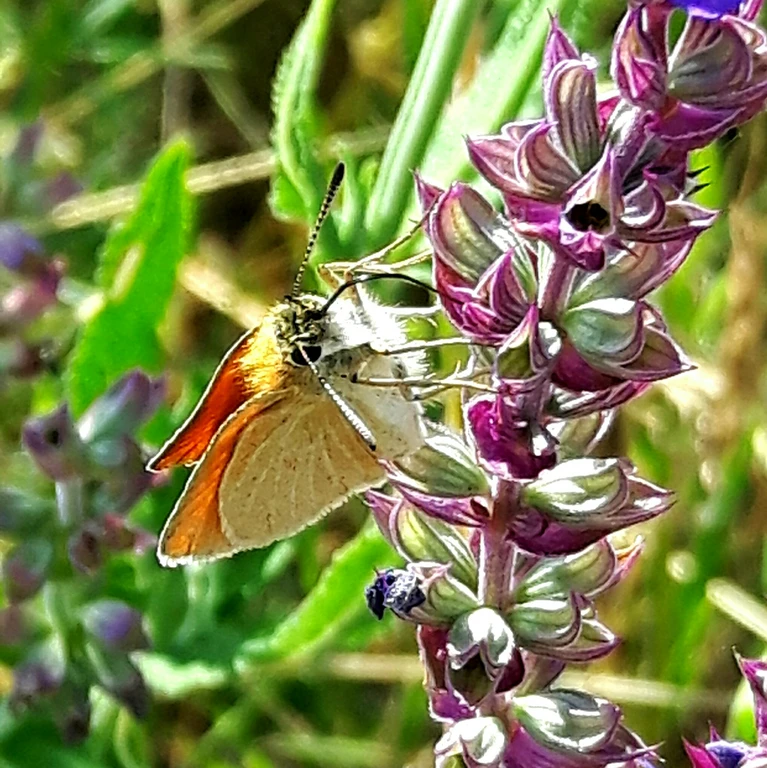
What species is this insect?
Thymelicus lineola
